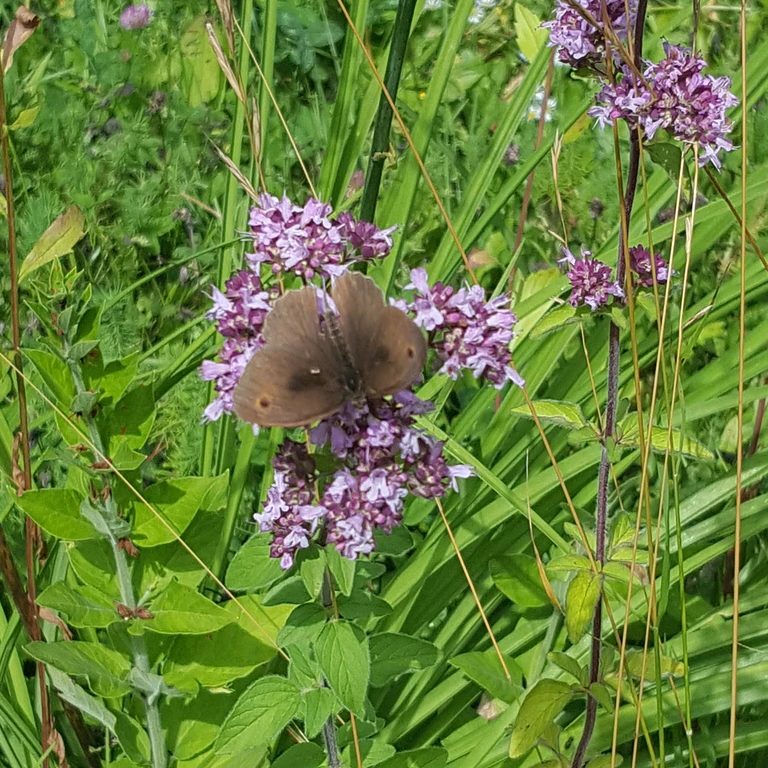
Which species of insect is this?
Maniola jurtina
